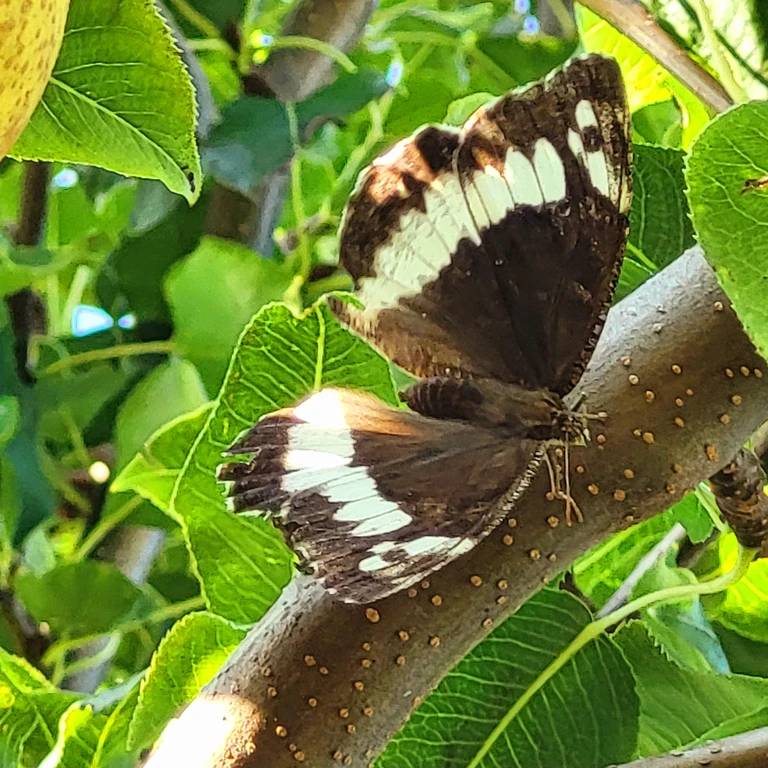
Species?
Brintesia circe
